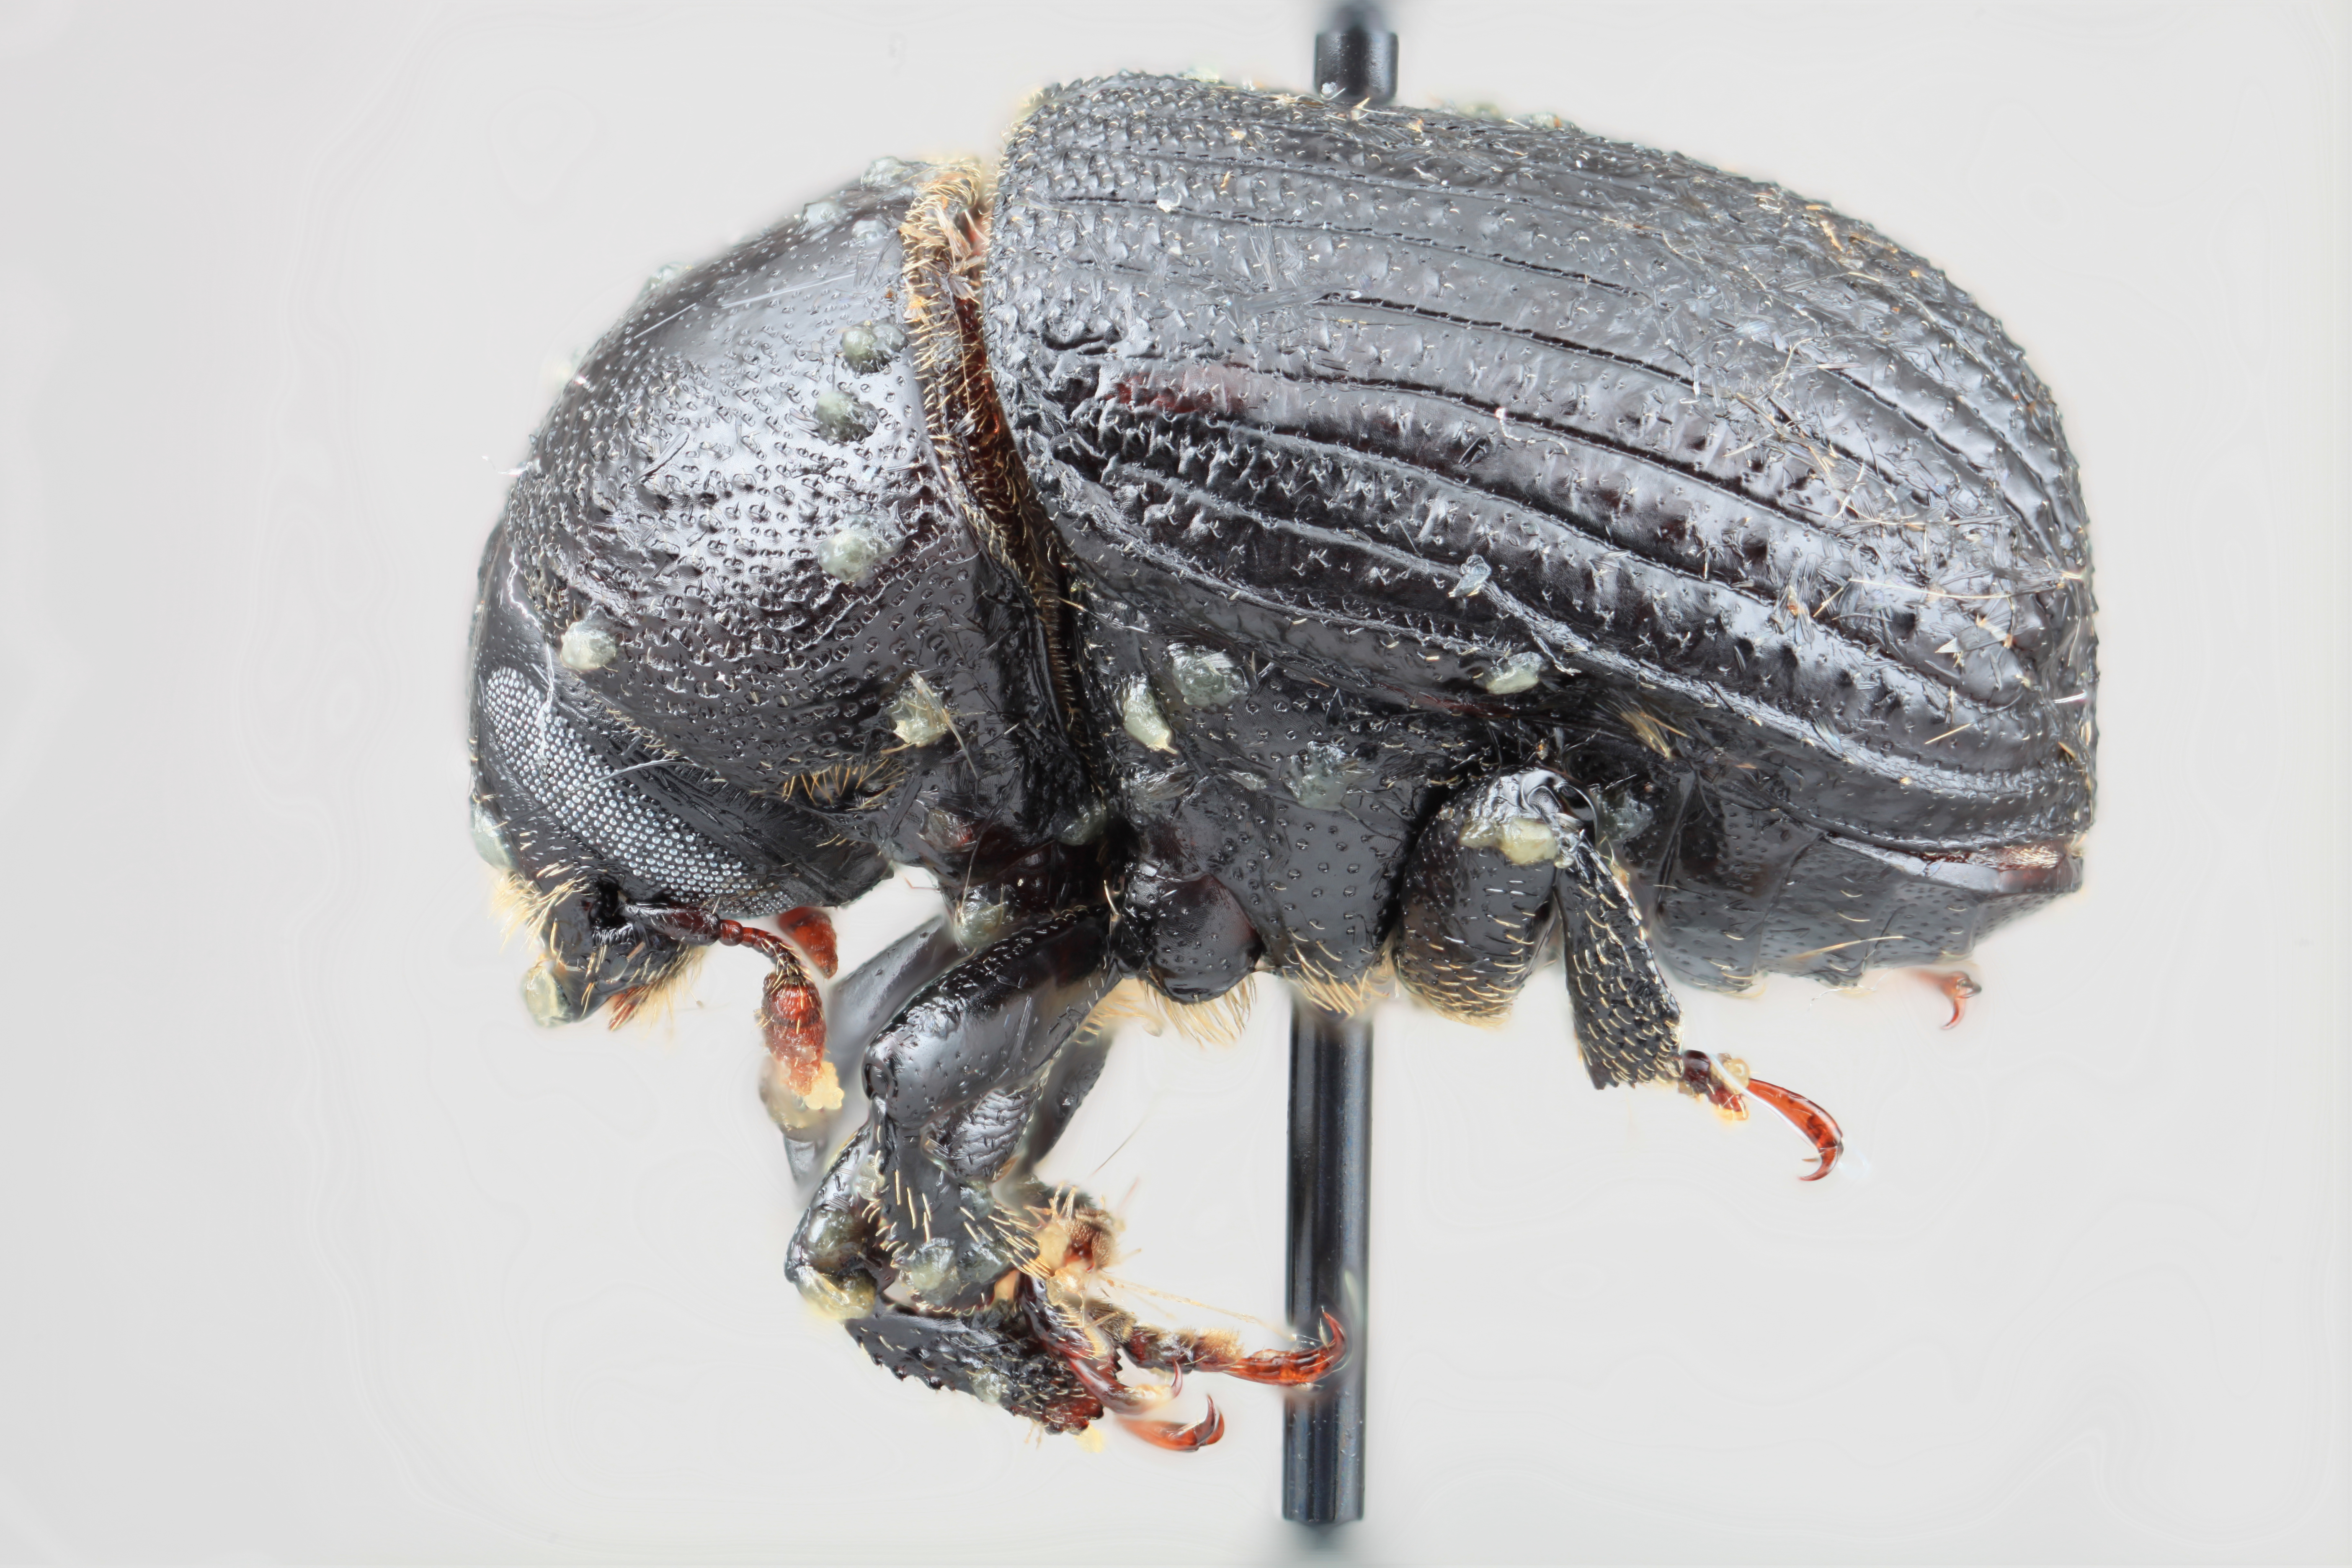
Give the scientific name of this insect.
Phloeoborus niger
